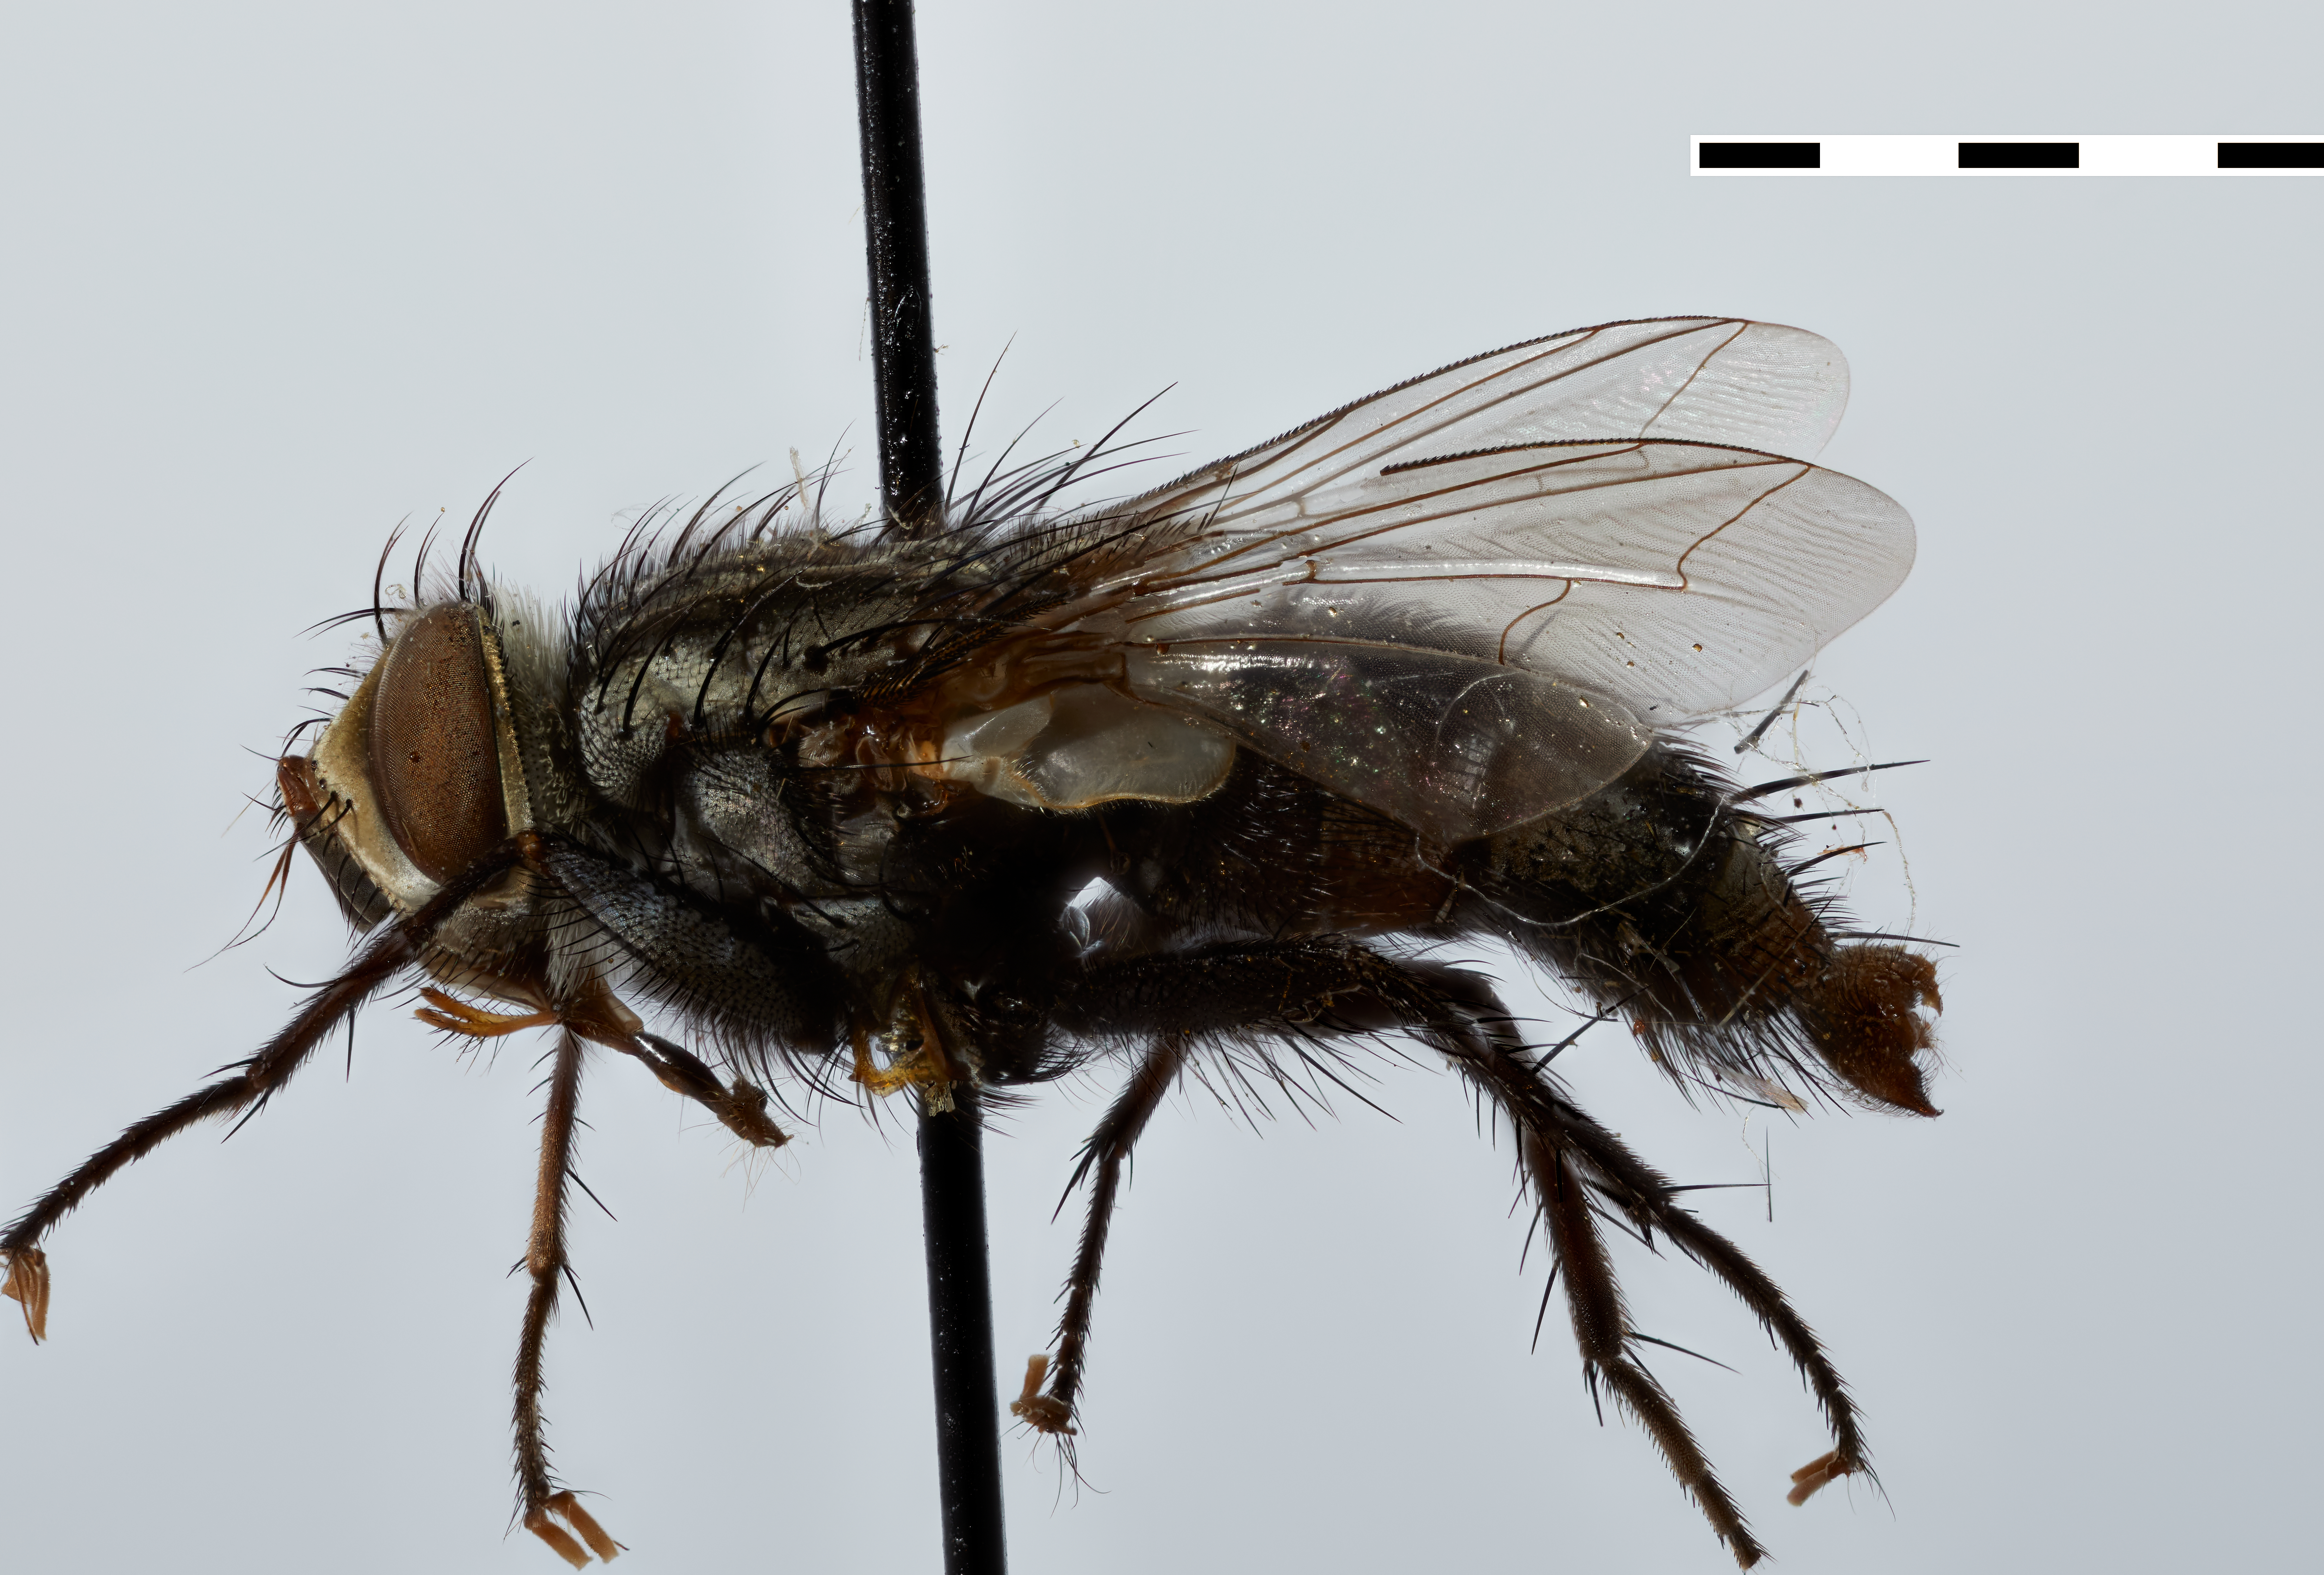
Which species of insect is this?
Euphorocera floridensis
